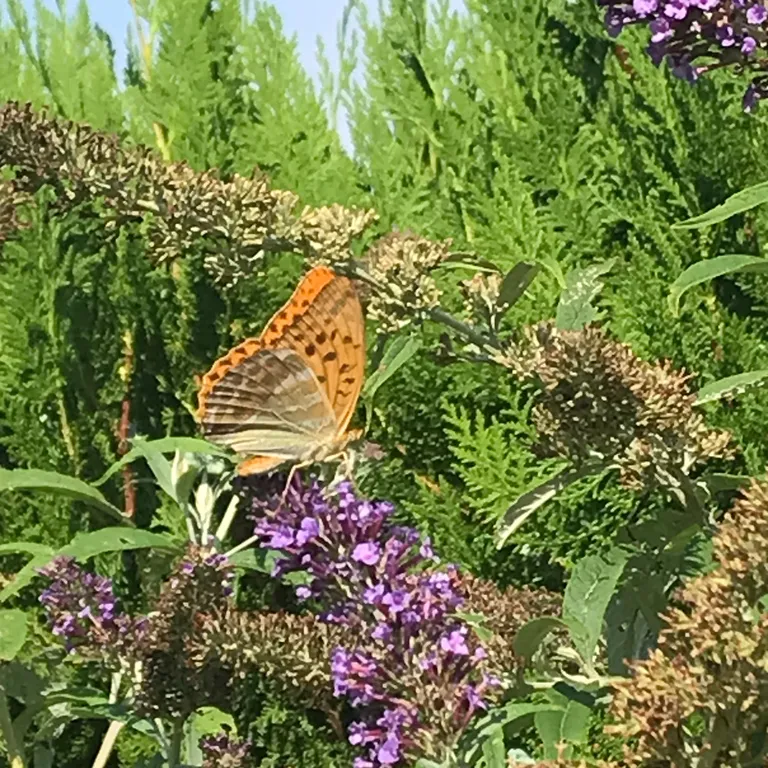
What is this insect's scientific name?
Argynnis paphia
